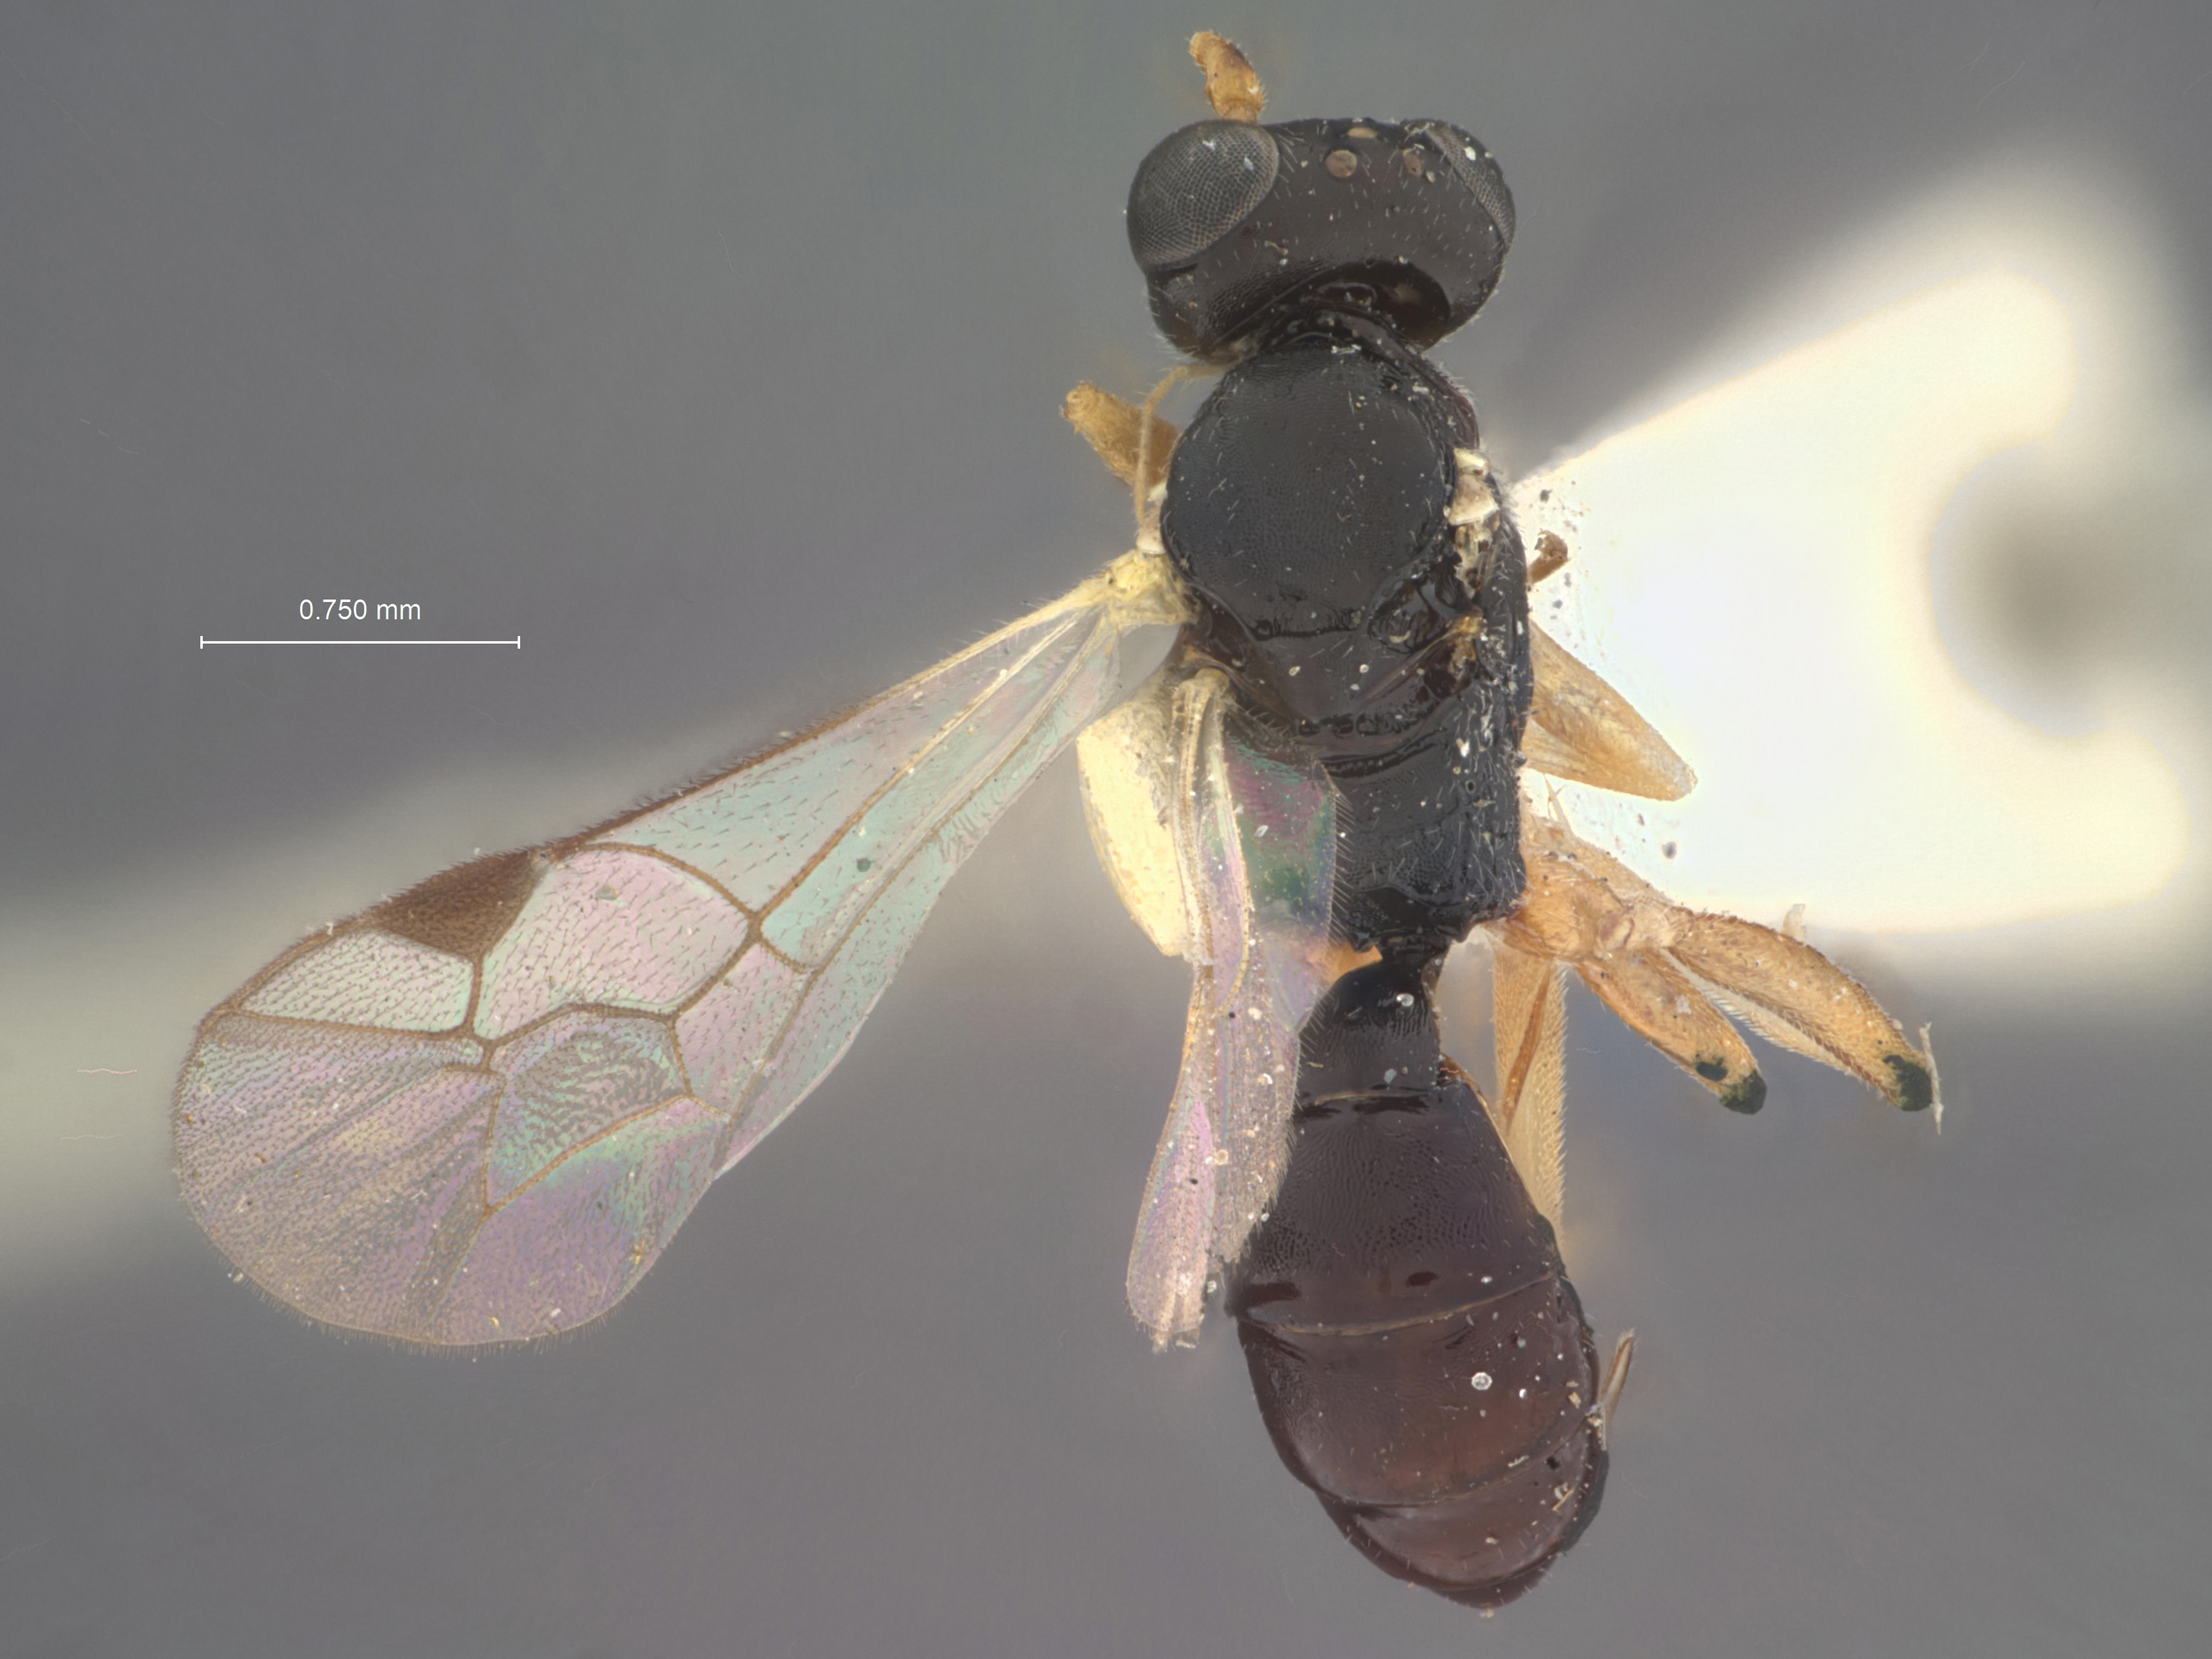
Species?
Hemiteles lycaenae
